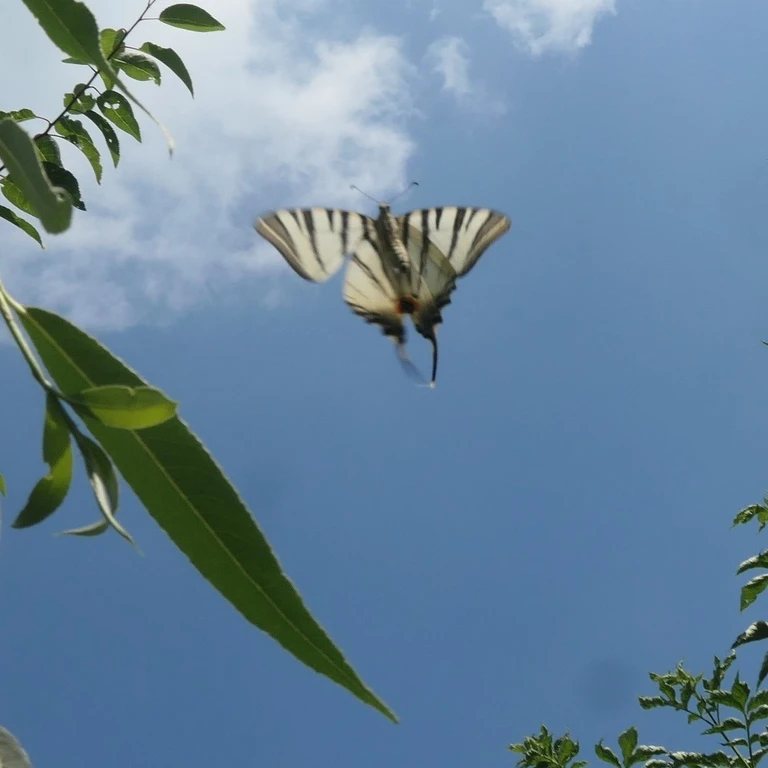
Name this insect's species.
Iphiclides podalirius
